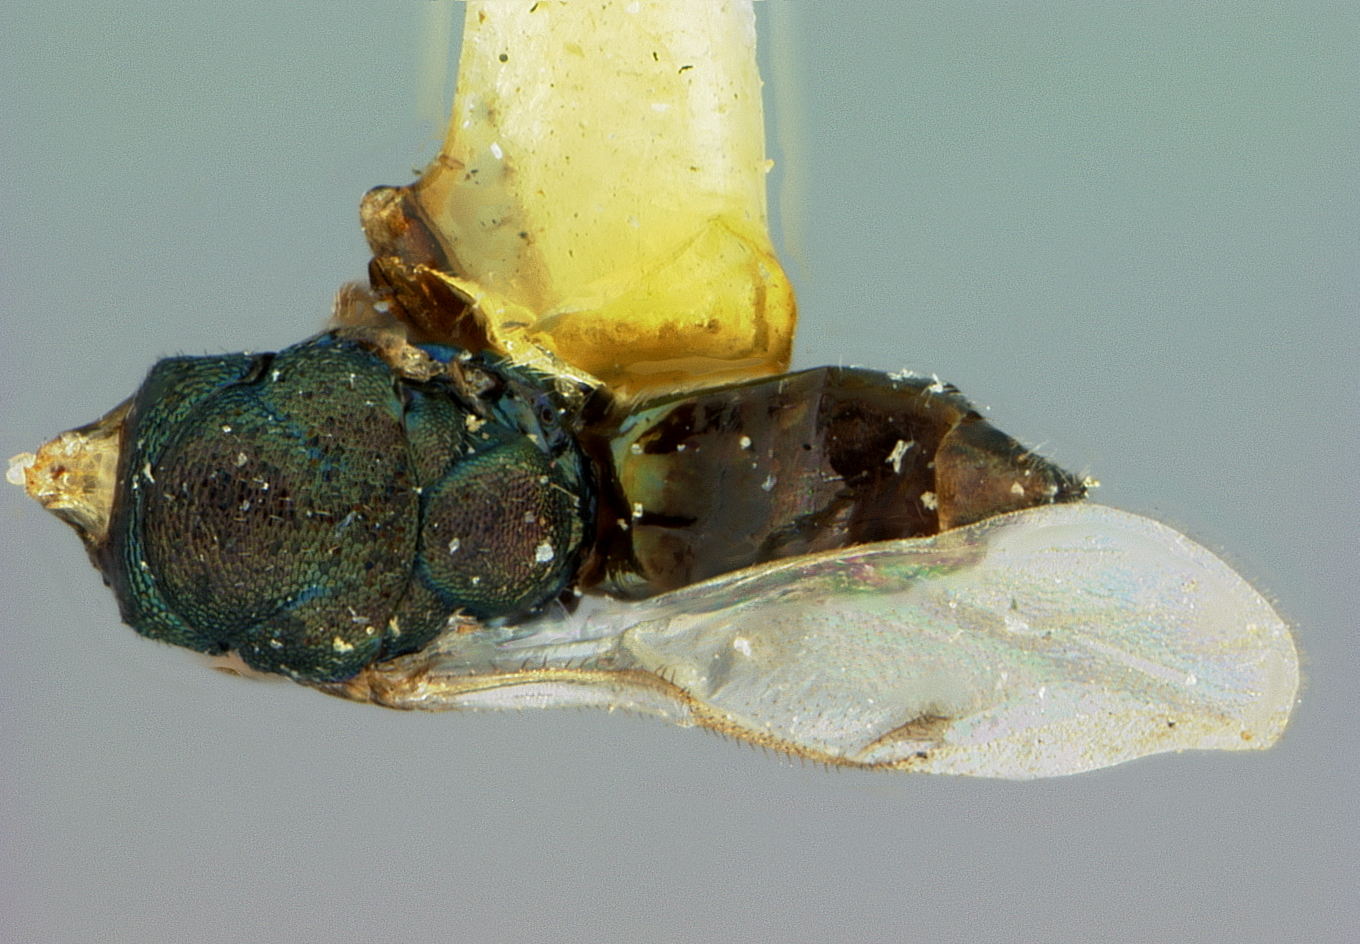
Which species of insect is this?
Tropidogastra arizonensis
